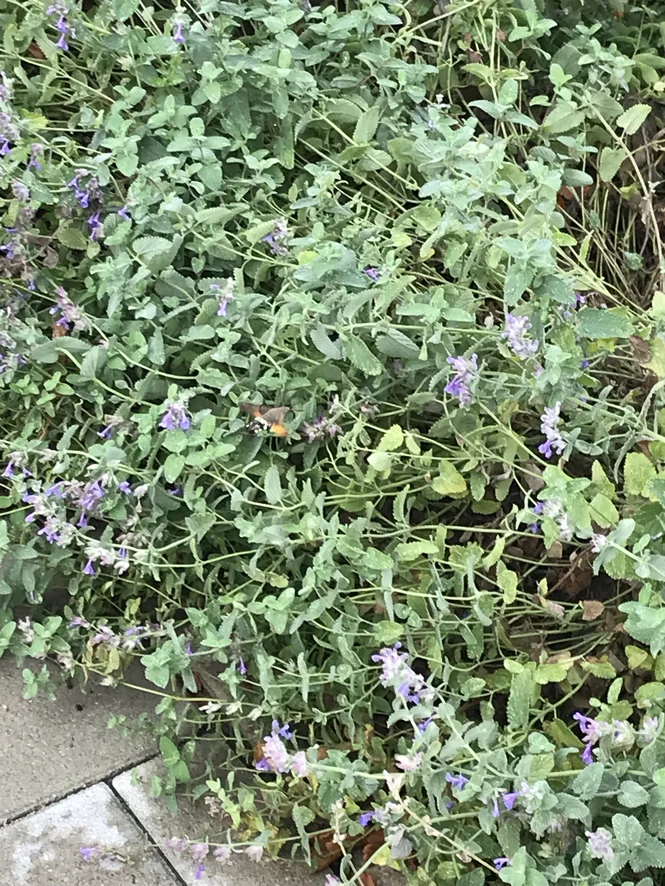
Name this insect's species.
Macroglossum stellatarum
